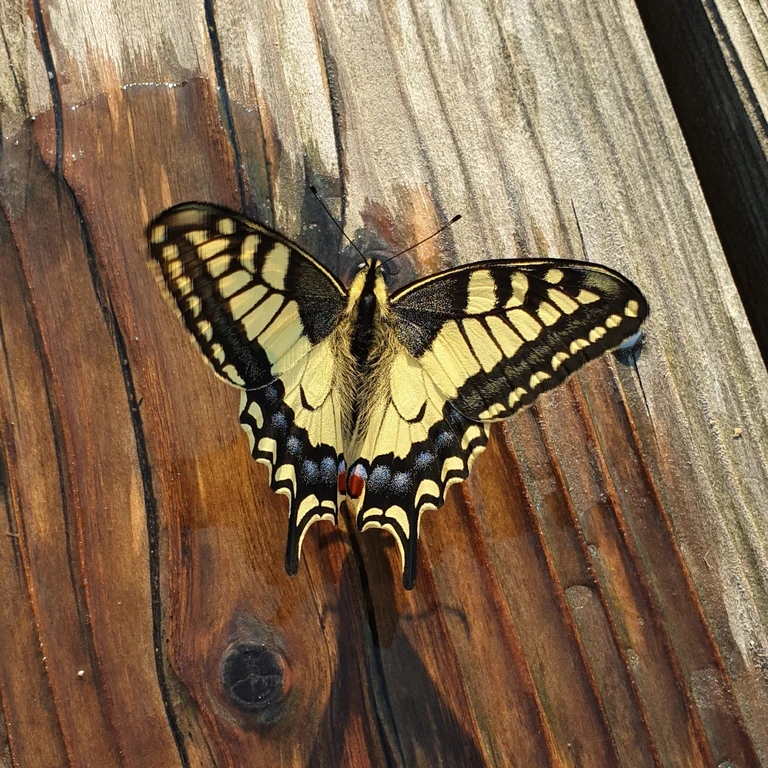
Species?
Papilio machaon
